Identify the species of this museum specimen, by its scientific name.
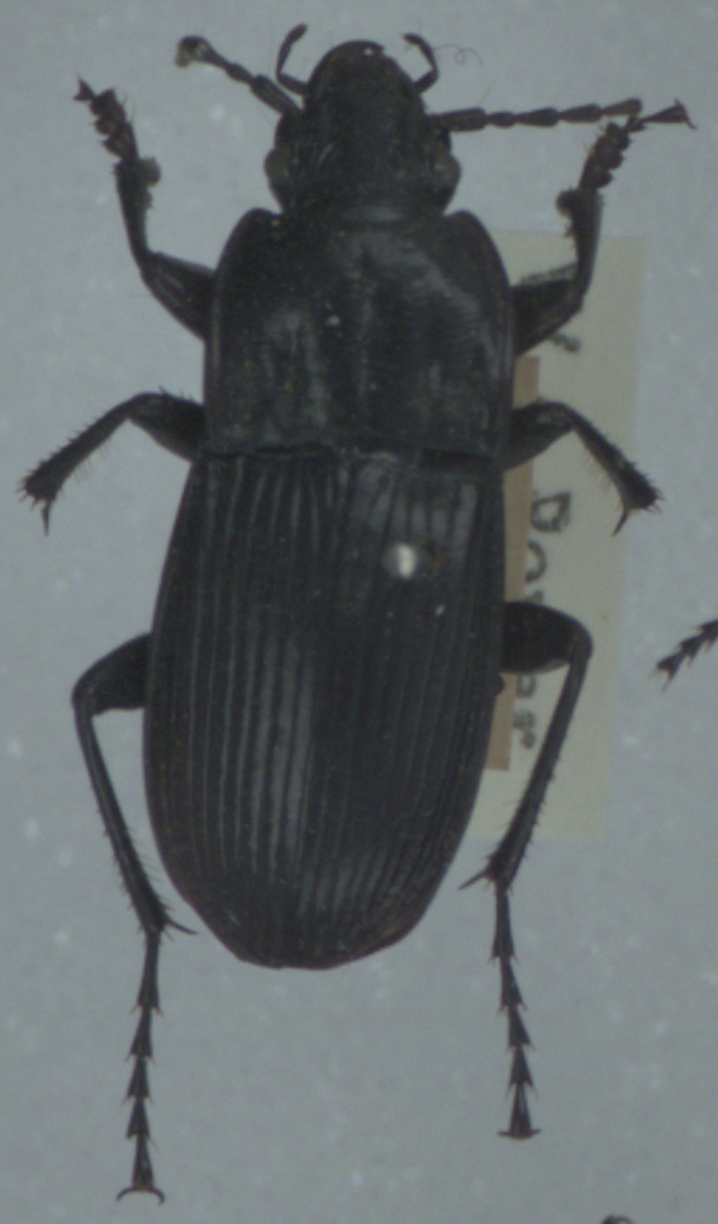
Abax parallelepipedus
